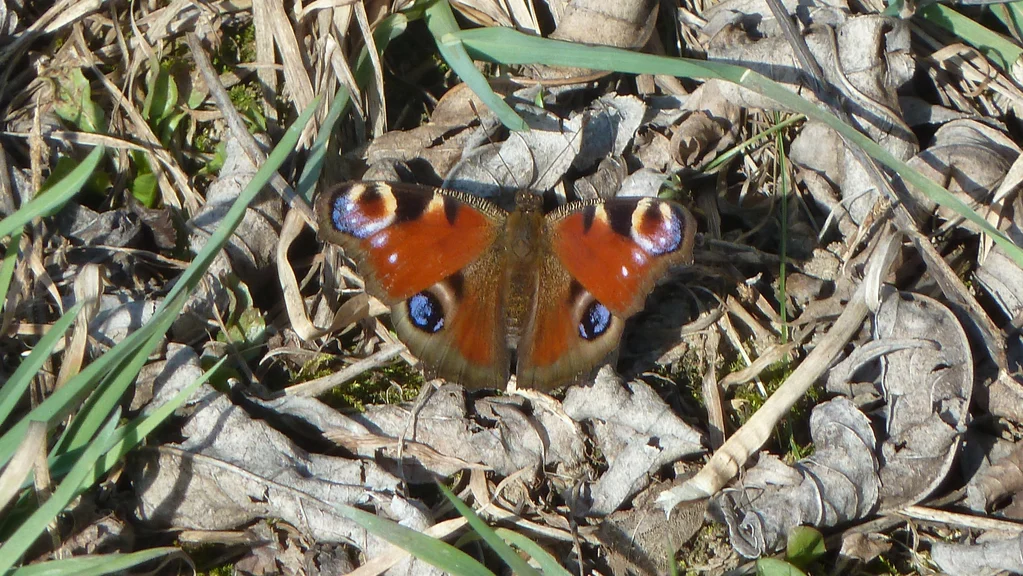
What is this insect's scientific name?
Aglais io
